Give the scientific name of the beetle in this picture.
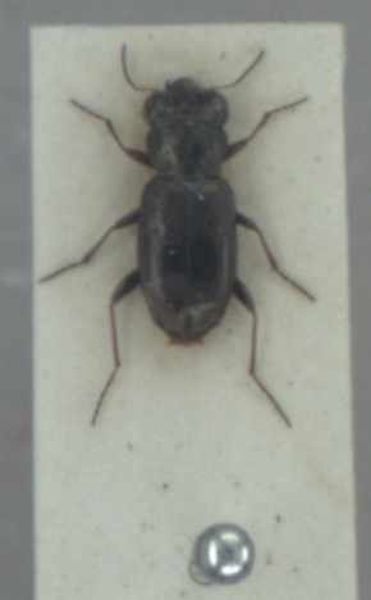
Notiophilus rufipes
